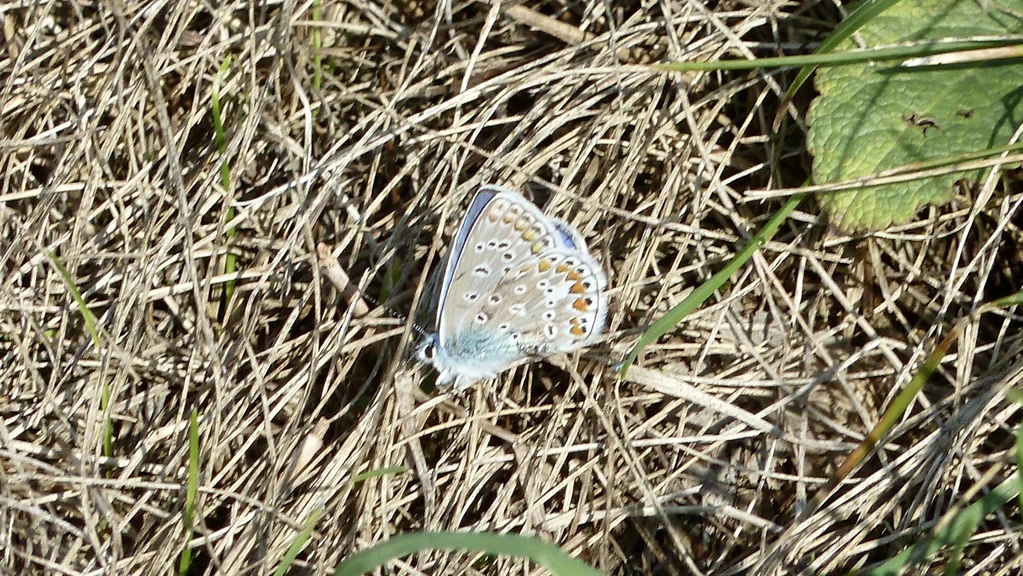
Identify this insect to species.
Polyommatus icarus
